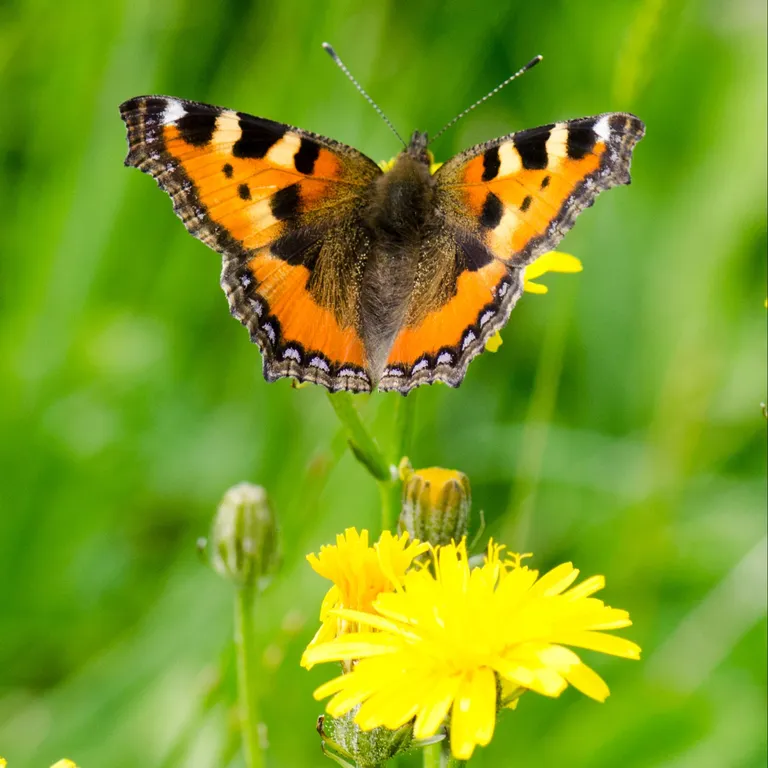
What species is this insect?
Aglais urticae
